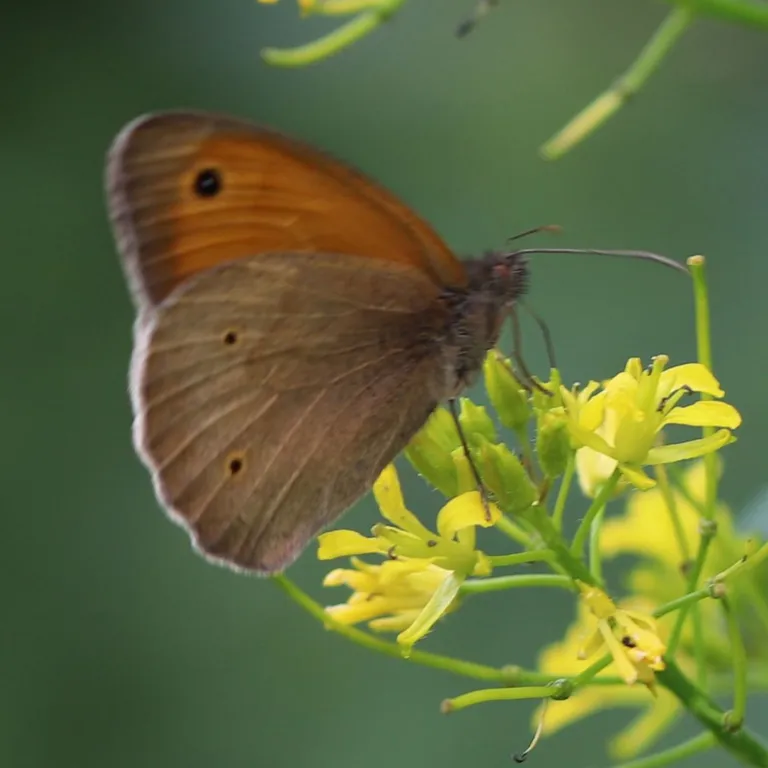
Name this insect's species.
Maniola jurtina
